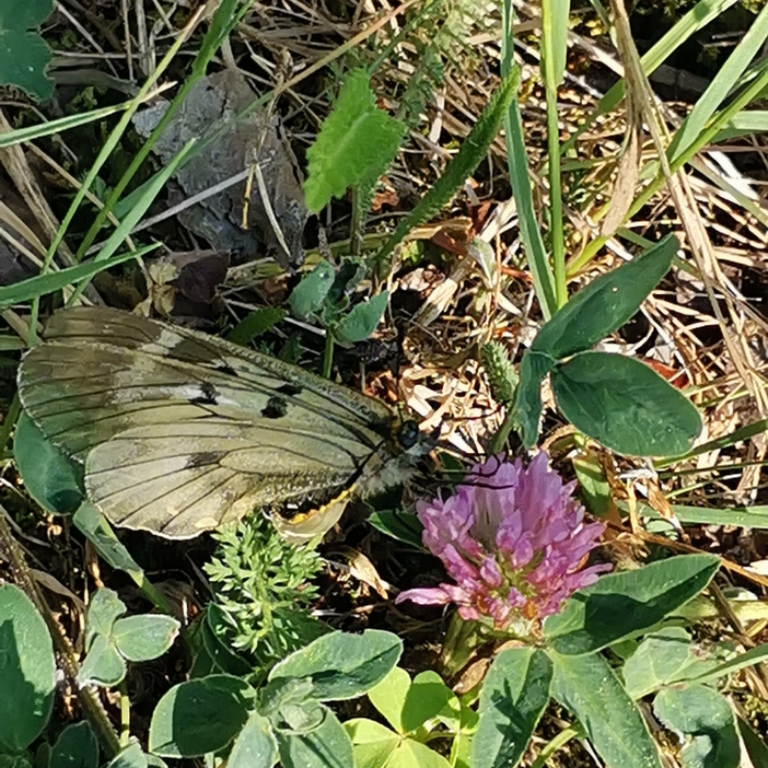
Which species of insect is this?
Parnassius mnemosyne
